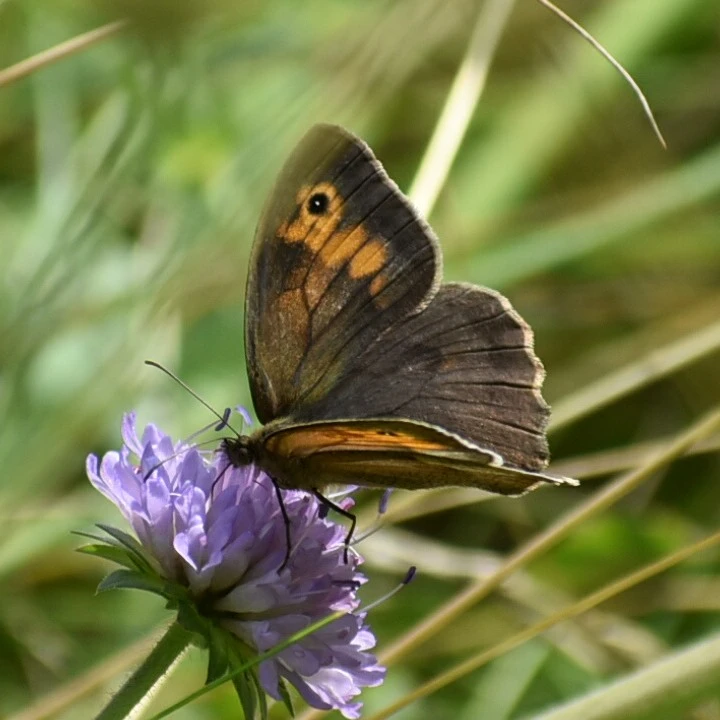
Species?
Maniola jurtina
